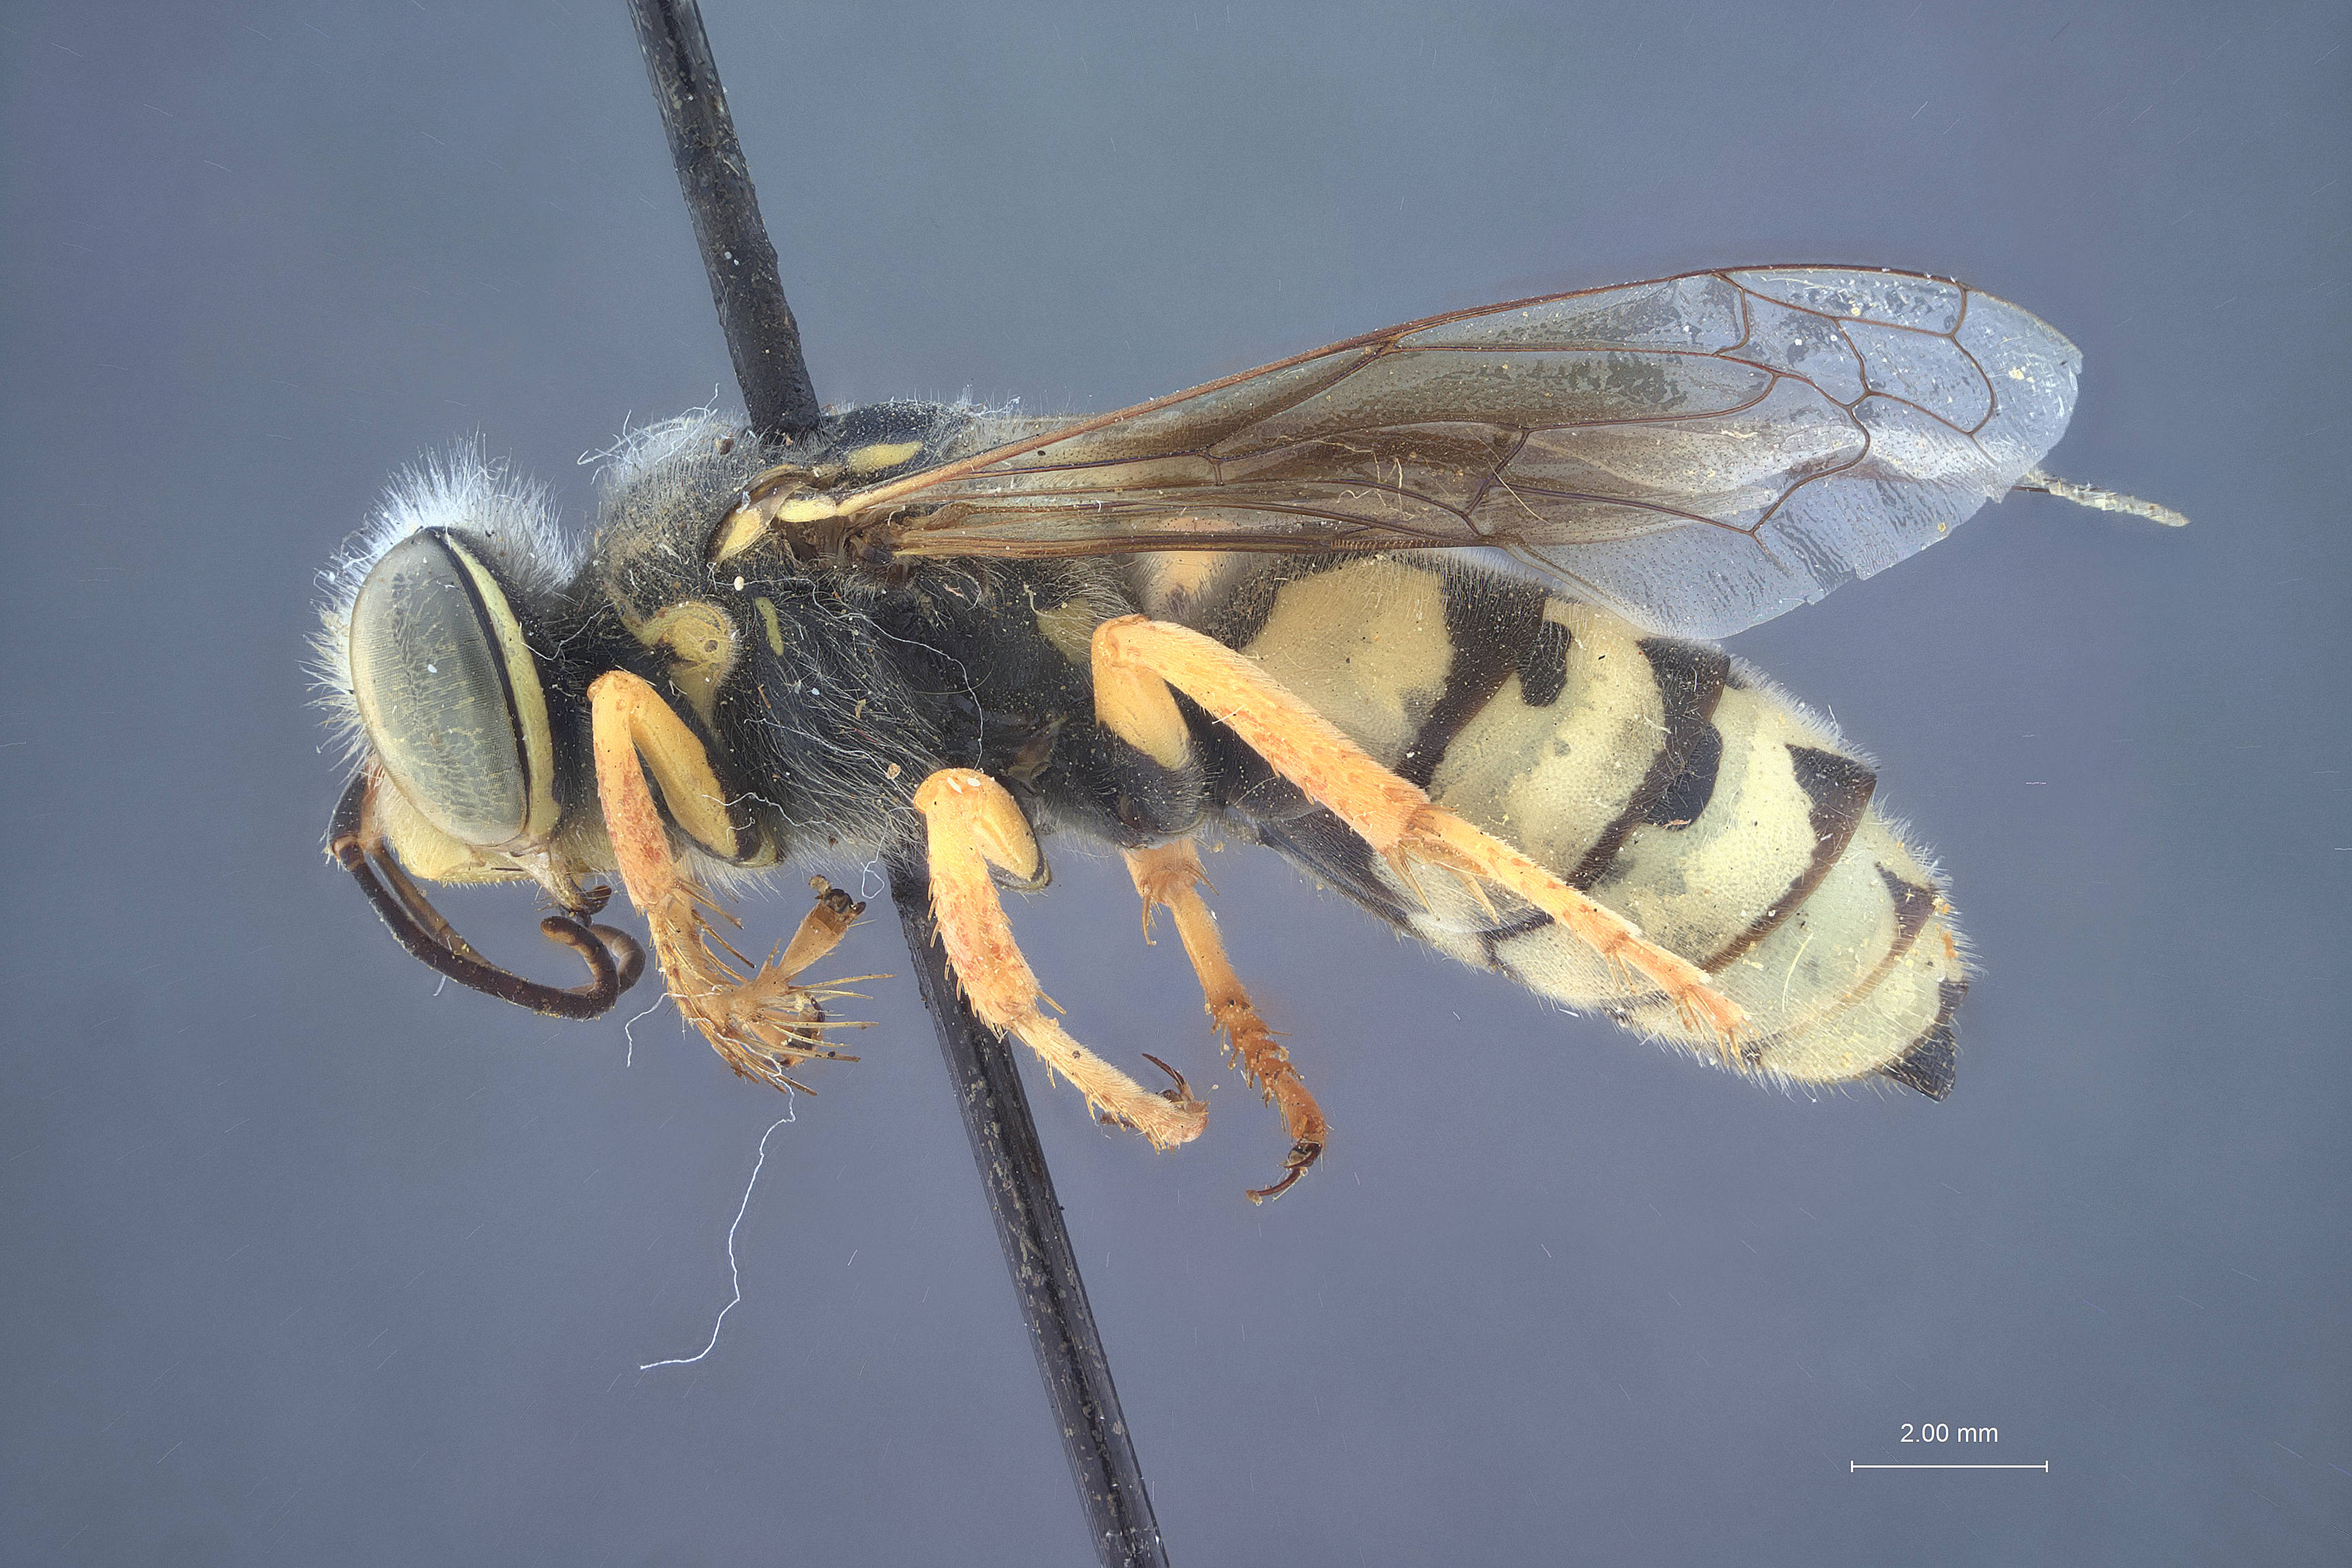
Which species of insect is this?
Bembix nubilosa
